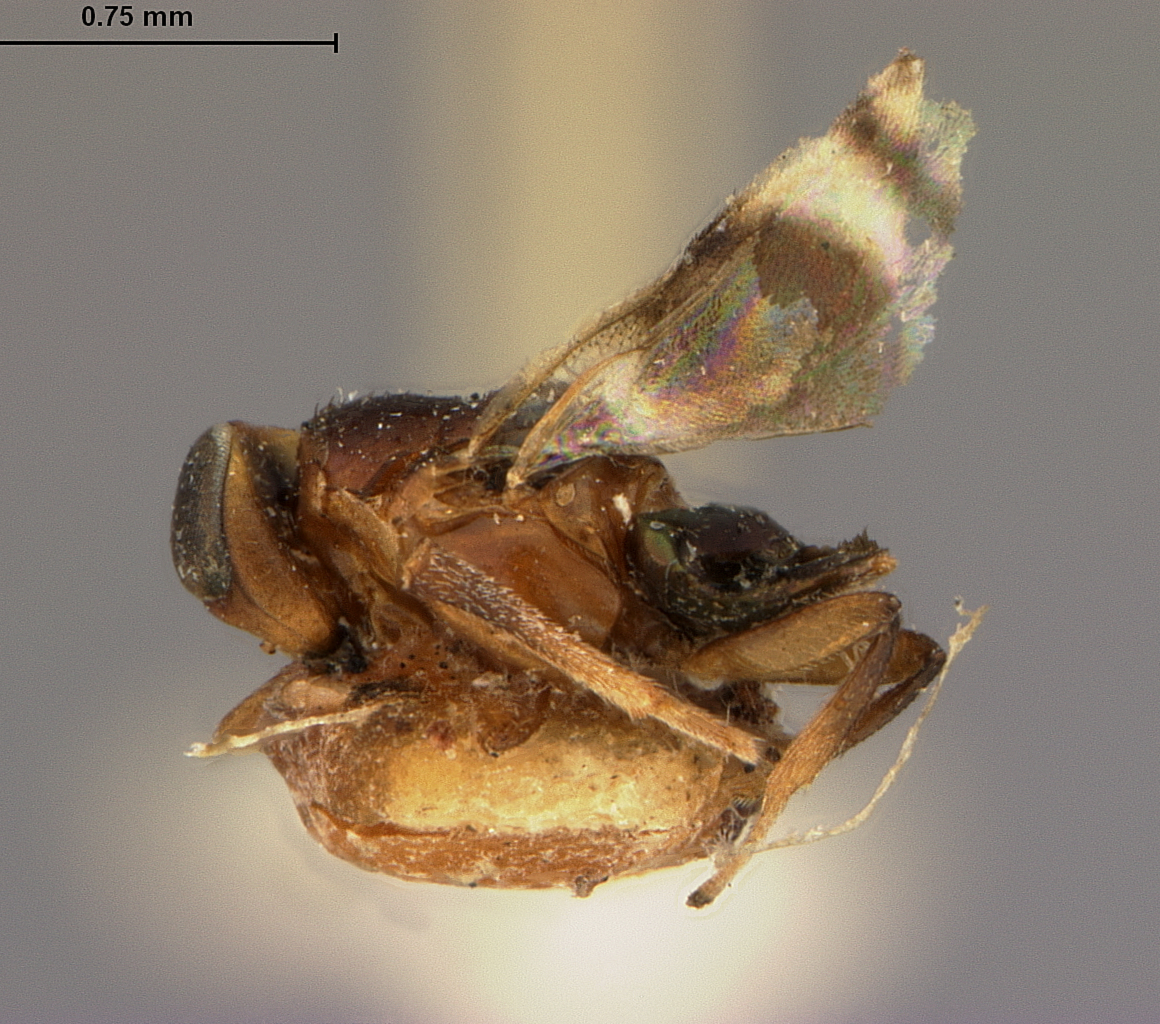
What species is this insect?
Homalotylus lachni
